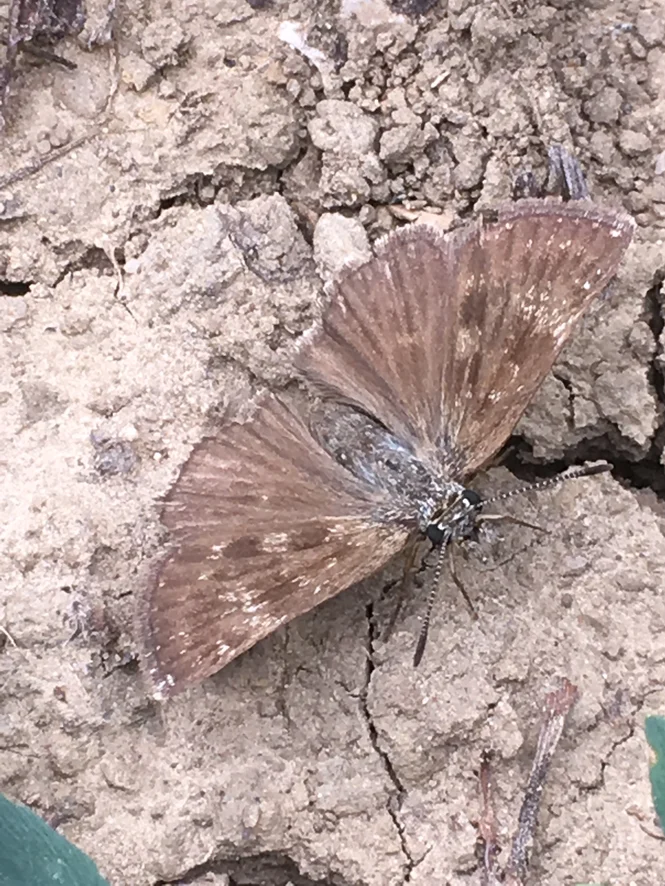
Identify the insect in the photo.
Erynnis tages
